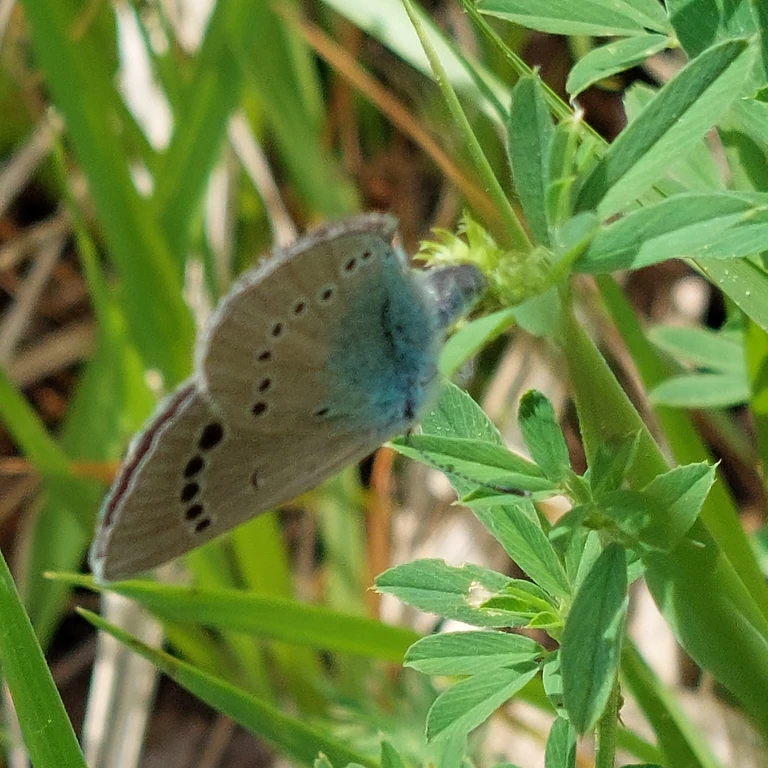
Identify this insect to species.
Glaucopsyche alexis
